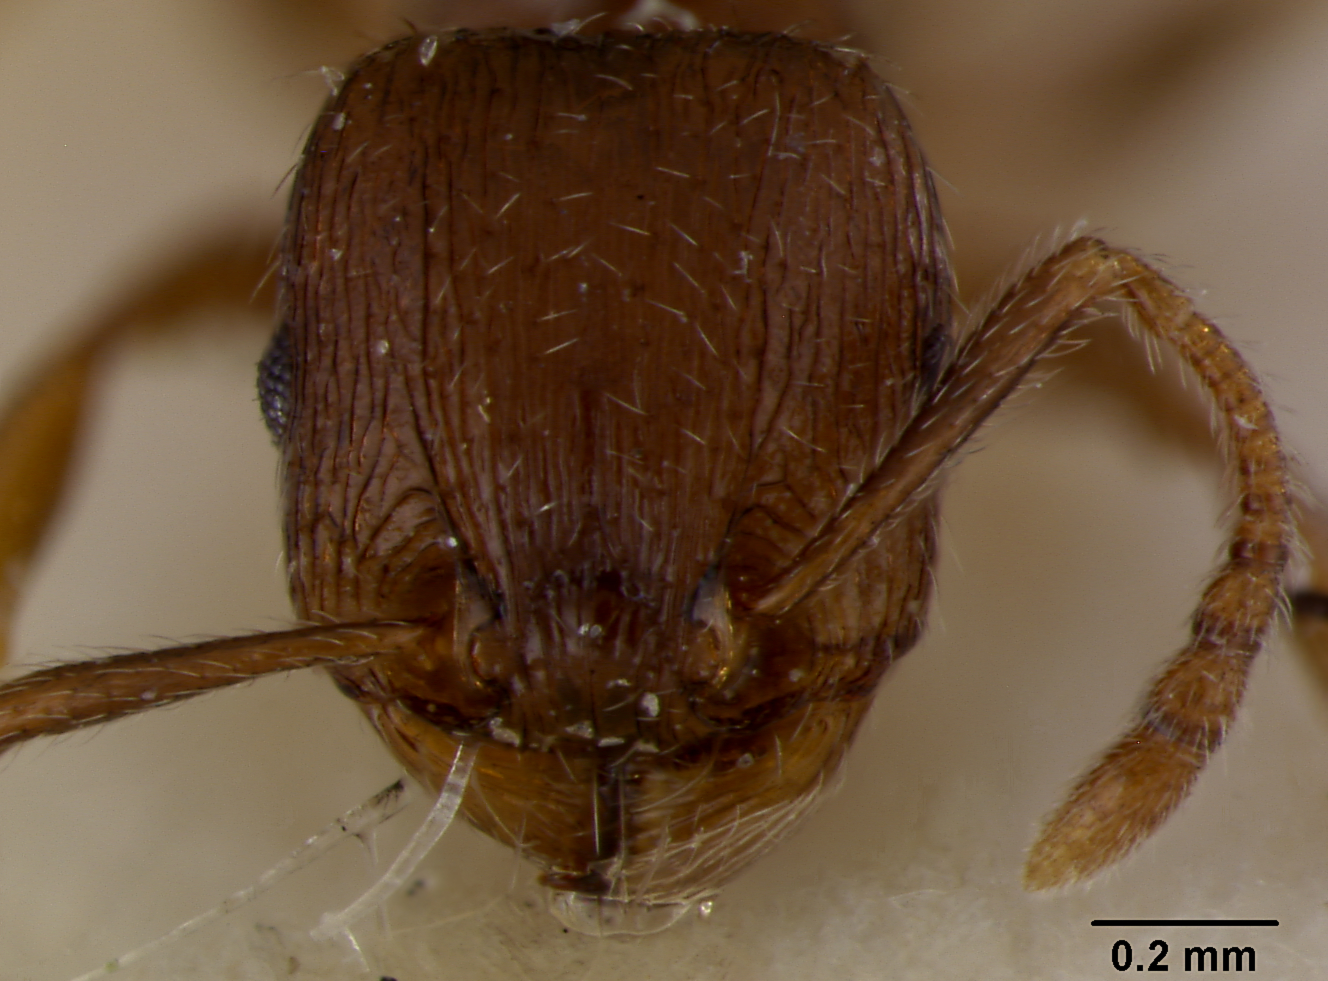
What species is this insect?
Teleutomyrmex schneideri
